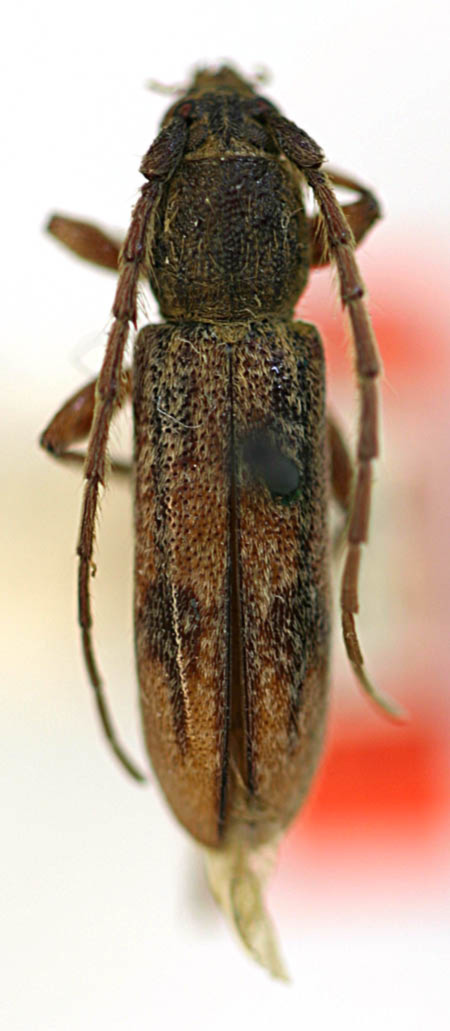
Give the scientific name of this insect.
Anelaphus cinereus (also Anoplium subtropicum)
